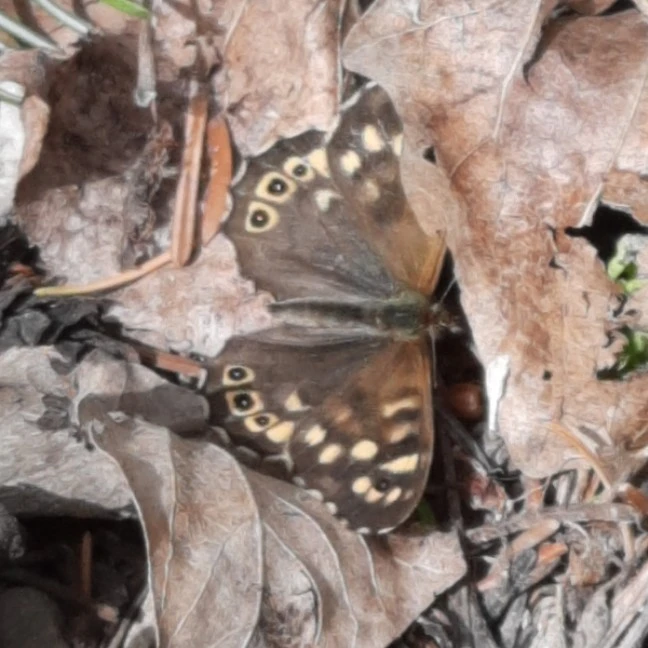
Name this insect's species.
Pararge aegeria
